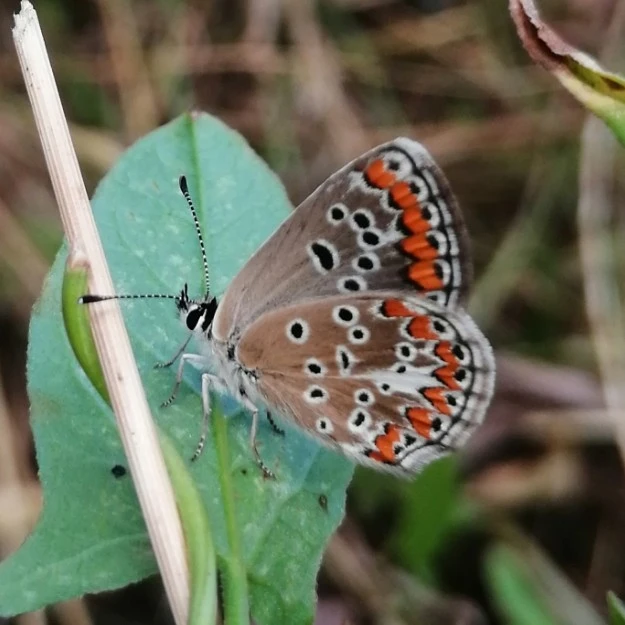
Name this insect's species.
Aricia agestis/artaxerxes
